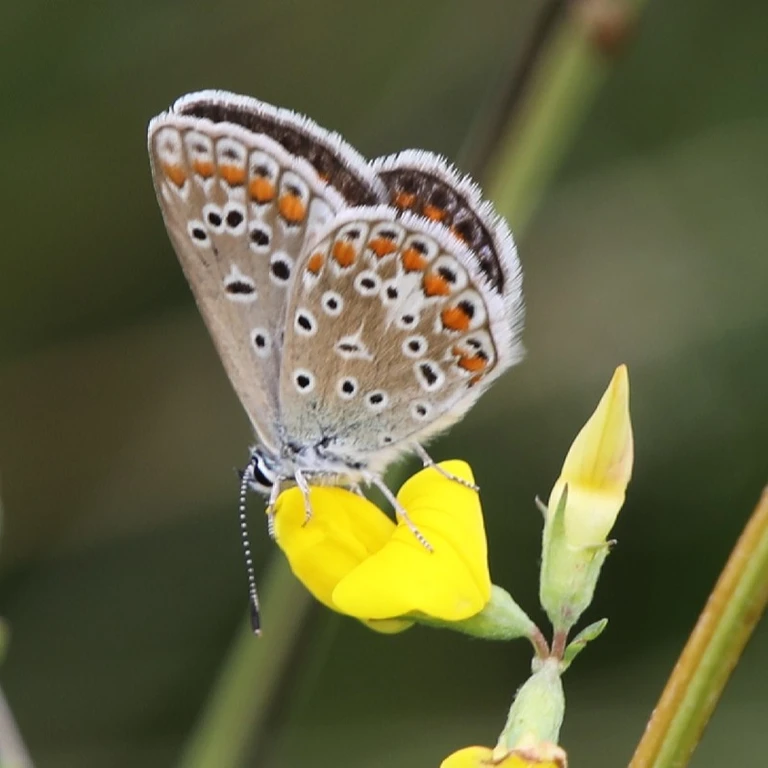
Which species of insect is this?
Polyommatus icarus
